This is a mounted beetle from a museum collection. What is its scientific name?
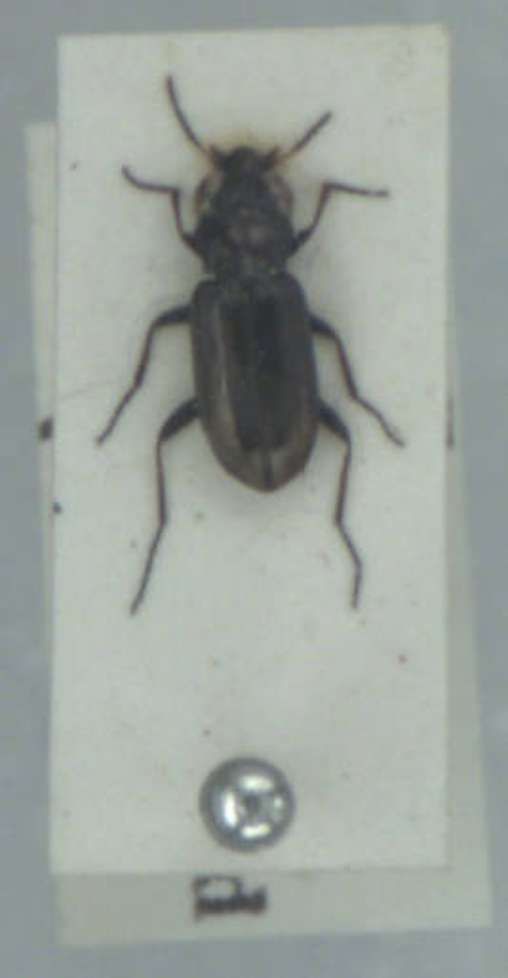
Notiophilus substriatus
